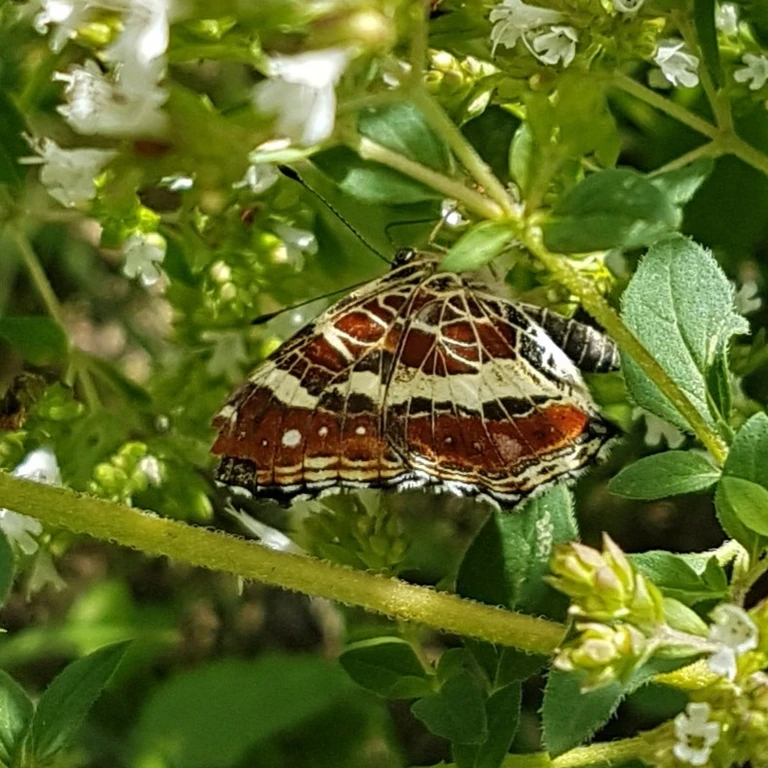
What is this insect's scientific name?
Araschnia levana
